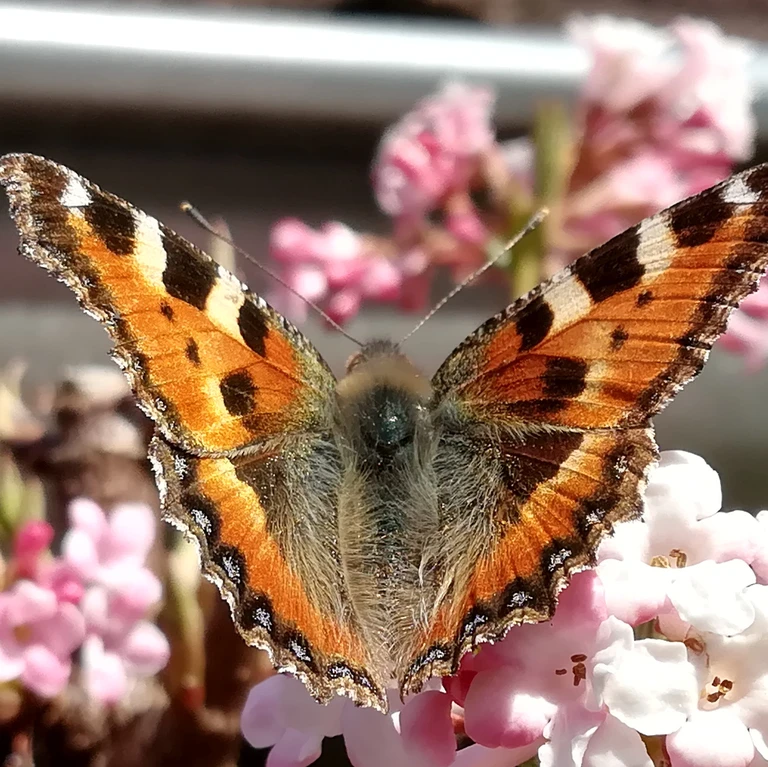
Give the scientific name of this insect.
Aglais urticae
